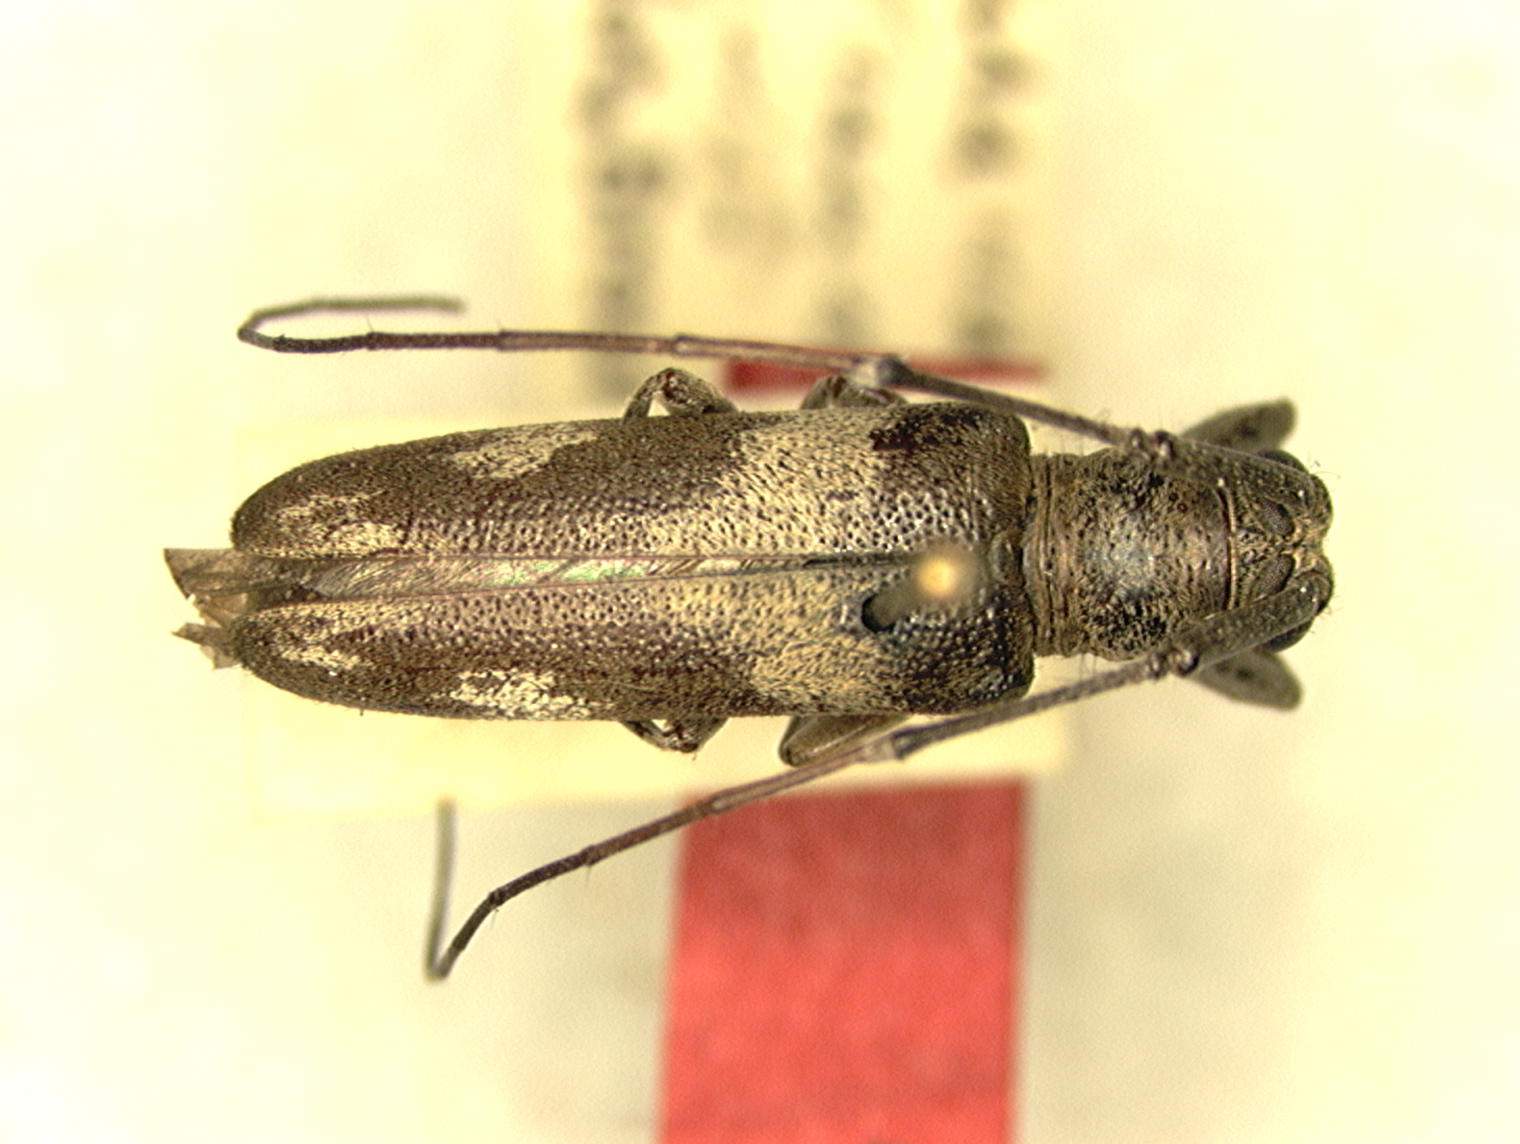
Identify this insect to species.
Paranandra strandiella
